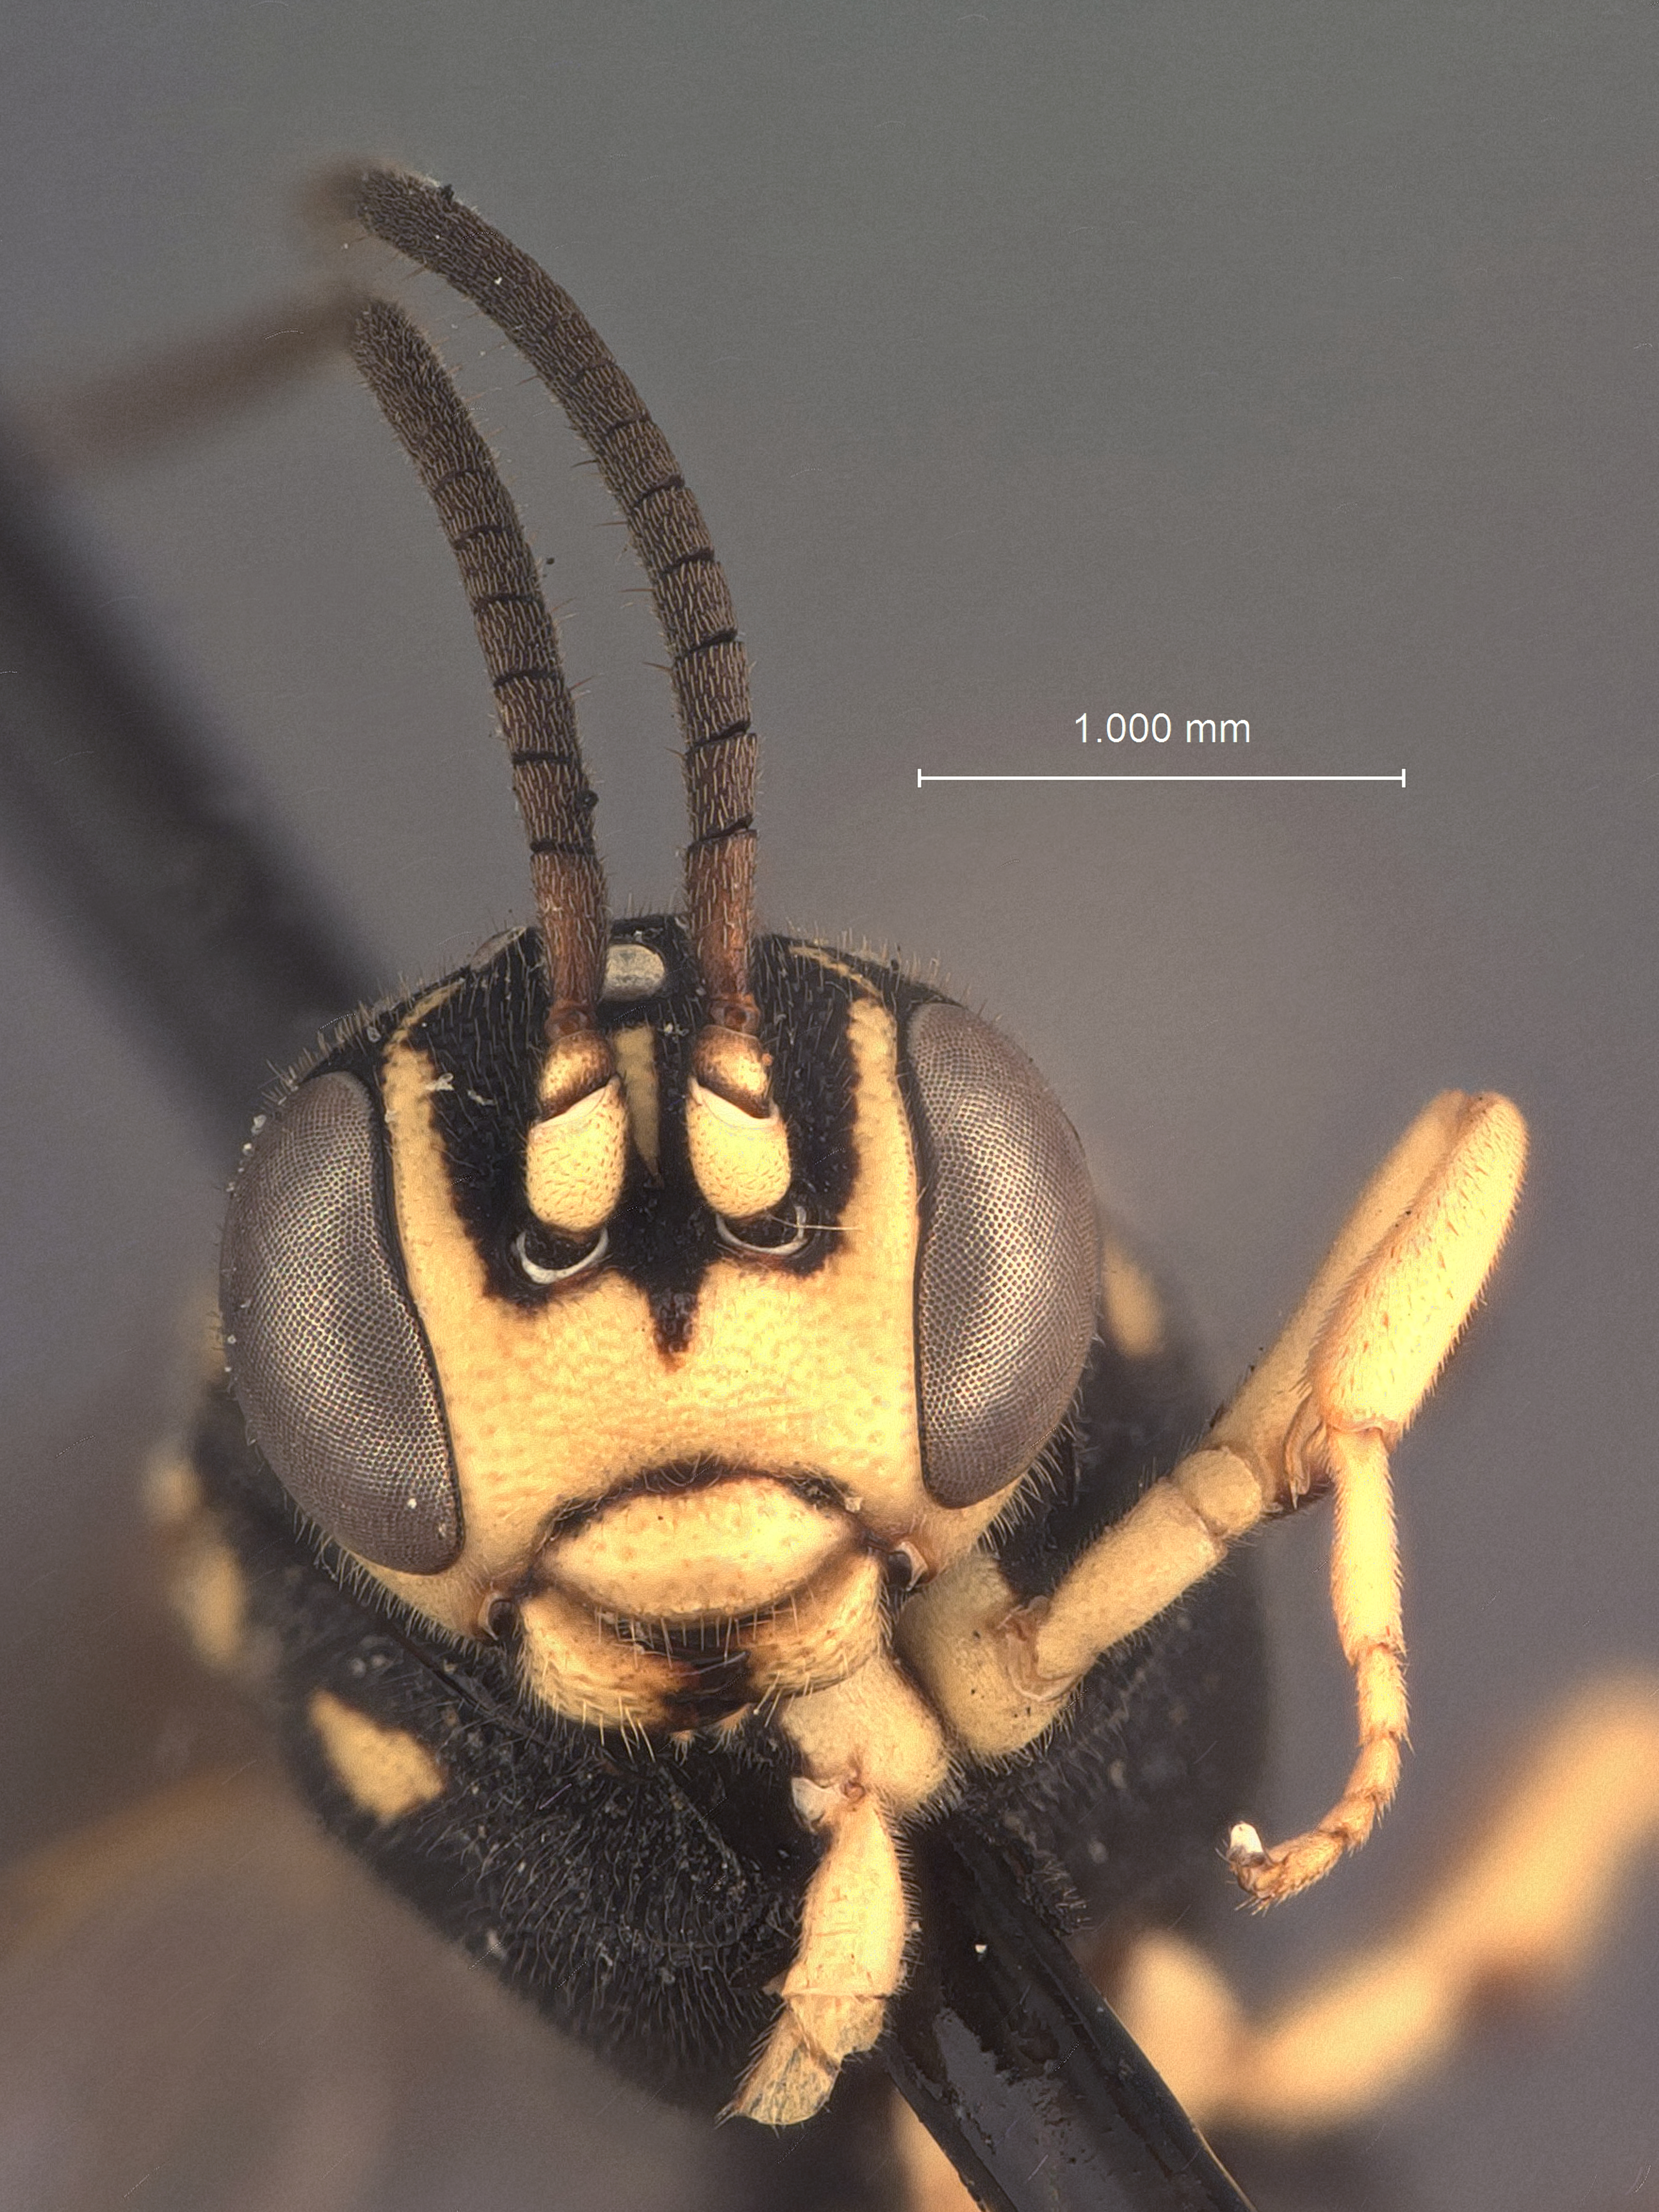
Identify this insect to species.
Exenterus platypes
